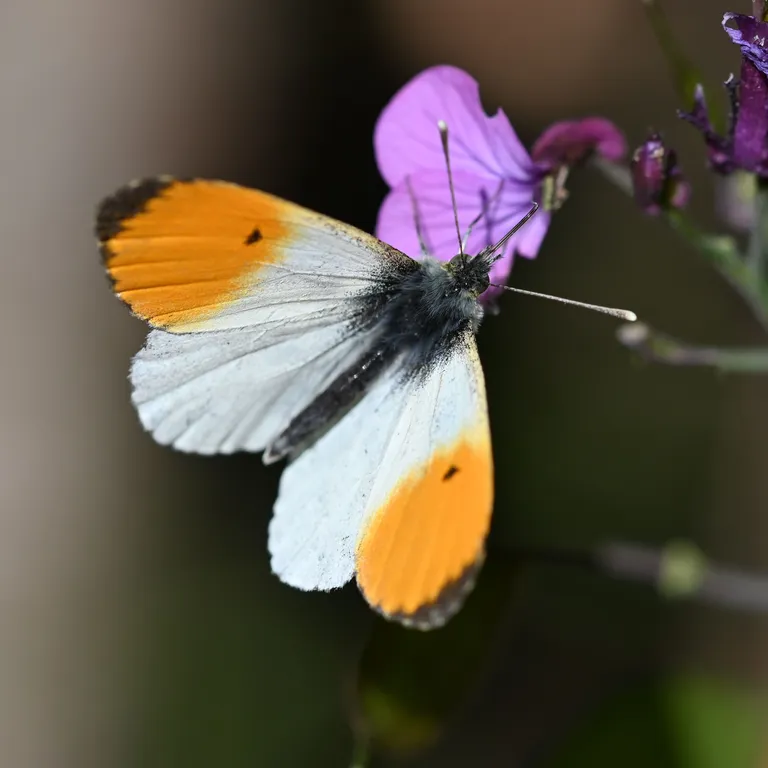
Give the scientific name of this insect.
Anthocharis cardamines
